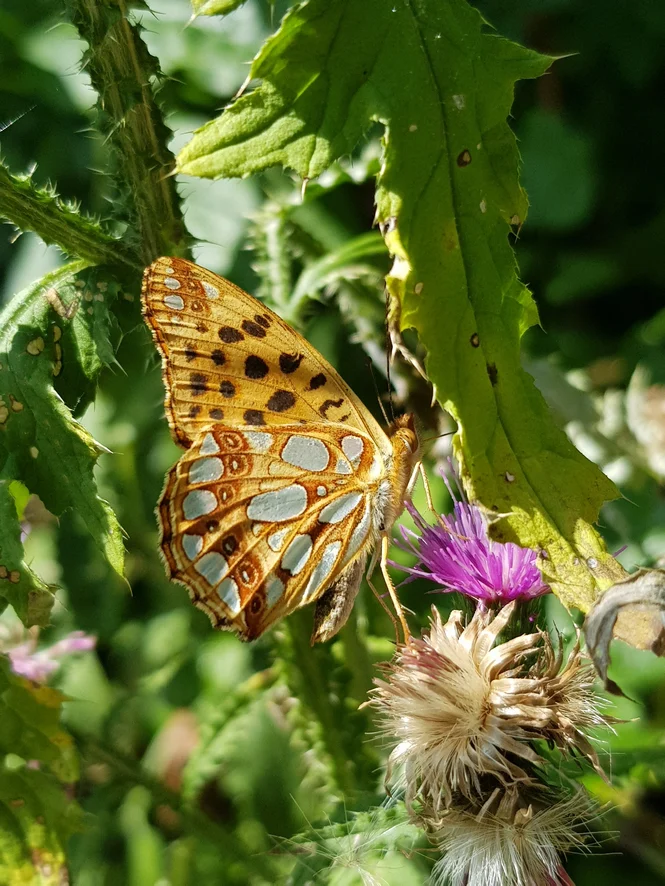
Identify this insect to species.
Issoria lathonia
